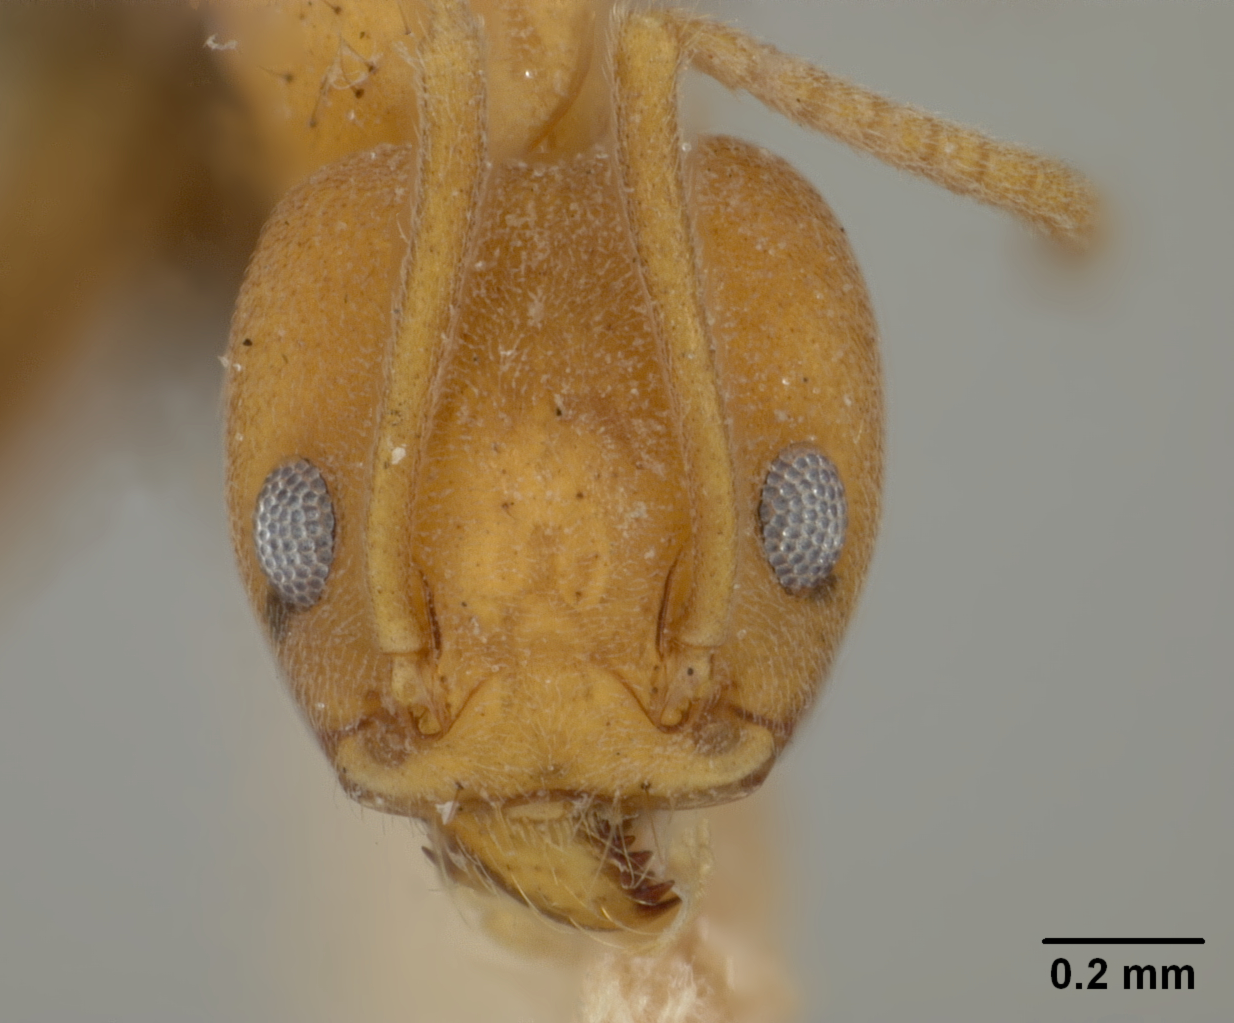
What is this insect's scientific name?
Tapinoma fulvum
